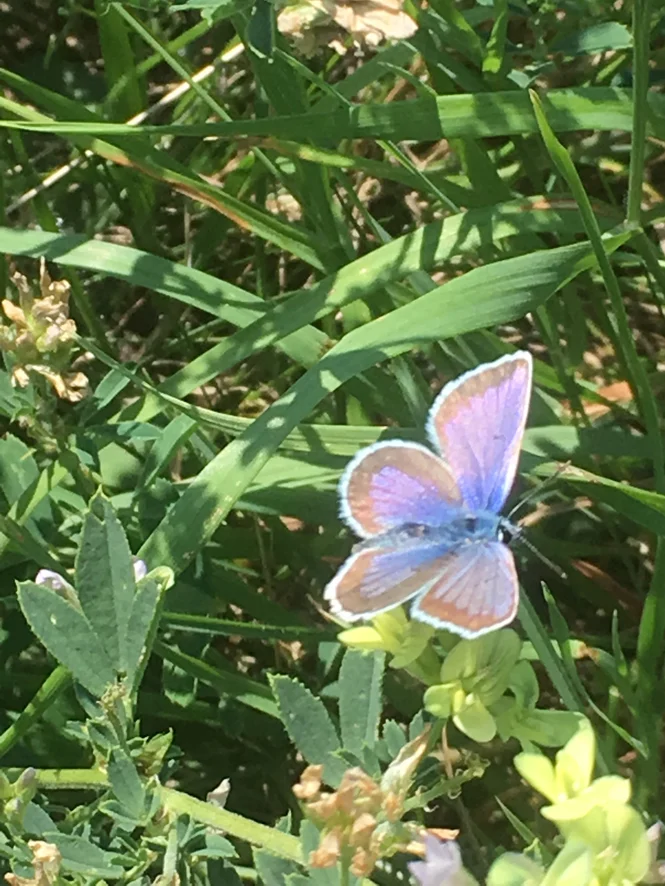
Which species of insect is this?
Plebejus argus
